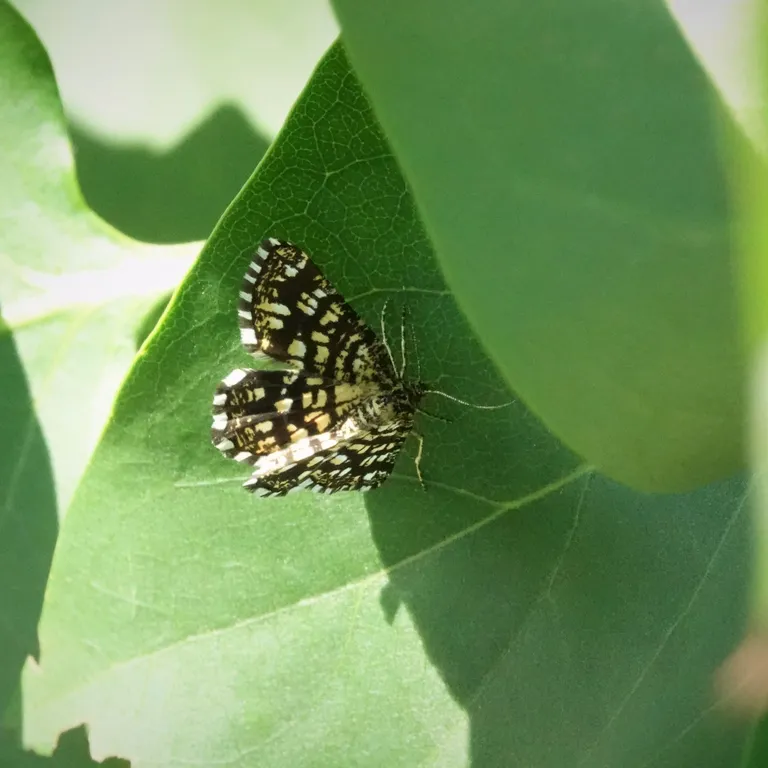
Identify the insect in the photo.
Chiasmia clathrata
